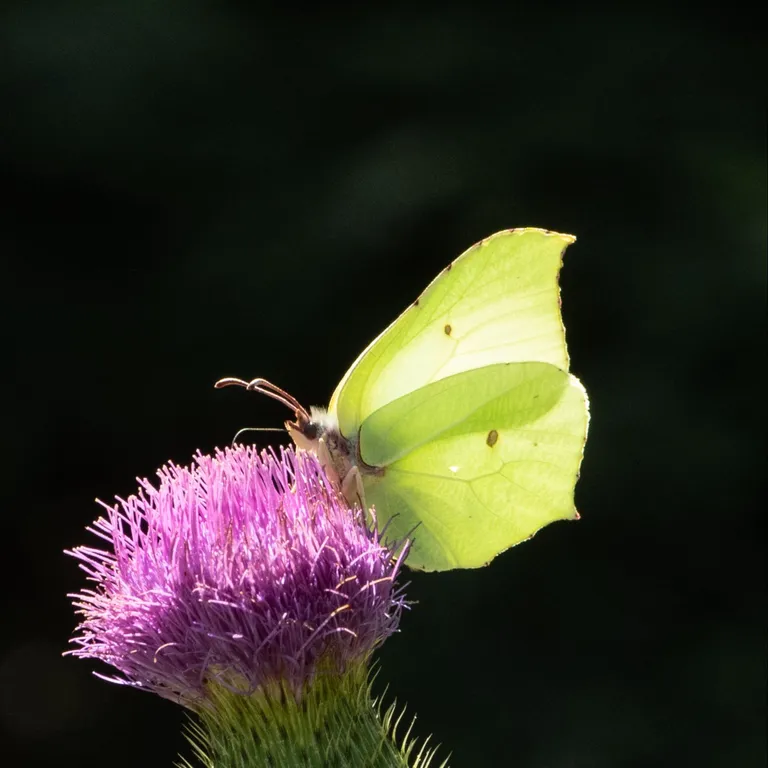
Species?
Gonepteryx rhamni
